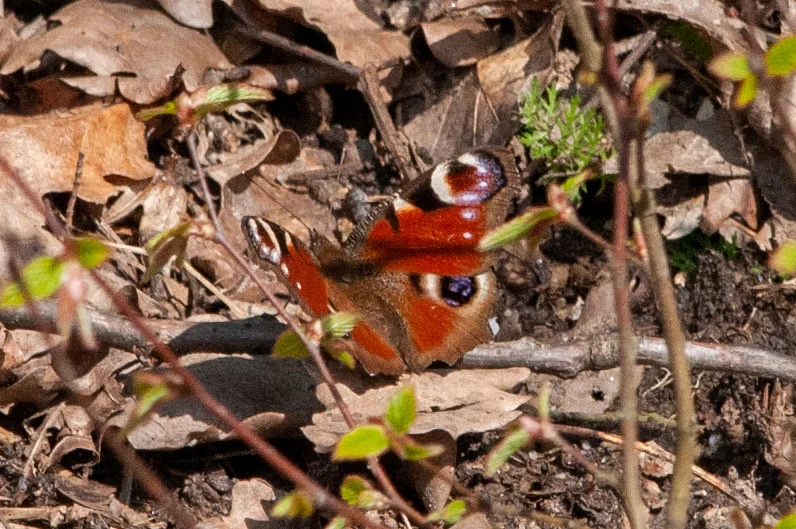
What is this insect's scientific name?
Aglais io
